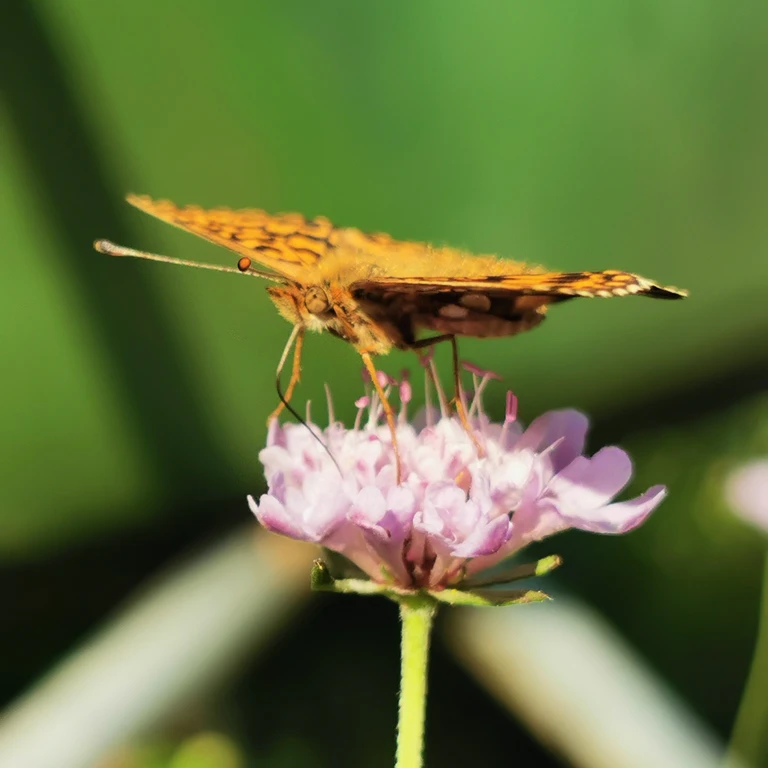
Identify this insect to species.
Boloria dia
